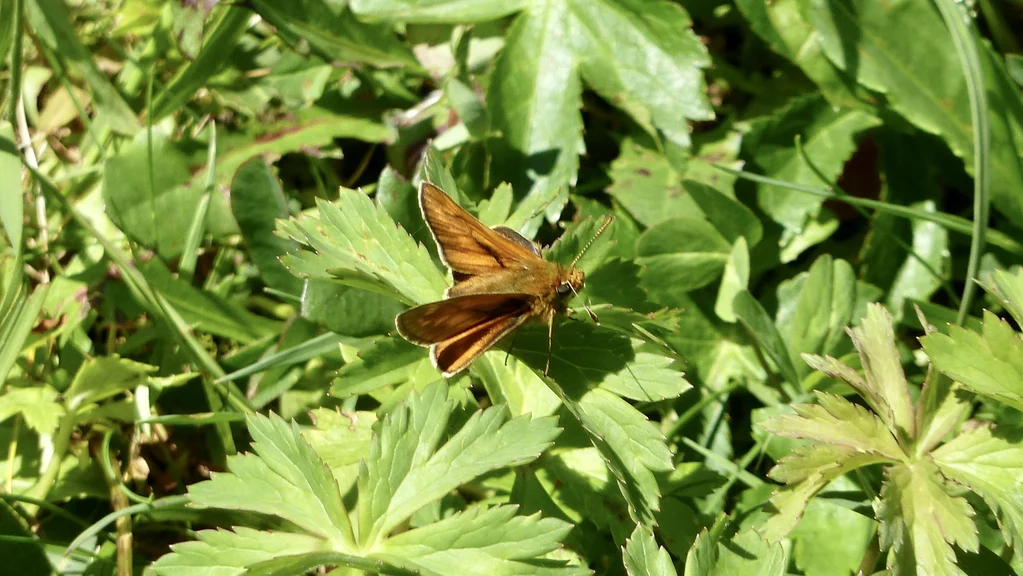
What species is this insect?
Ochlodes sylvanus (also Ochlodes venata)
